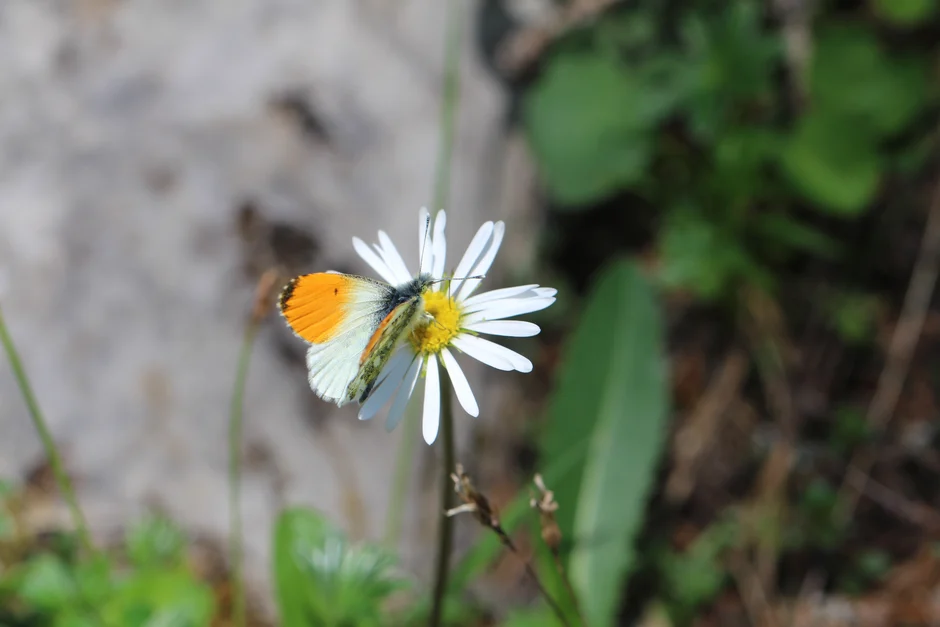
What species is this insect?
Anthocharis cardamines
